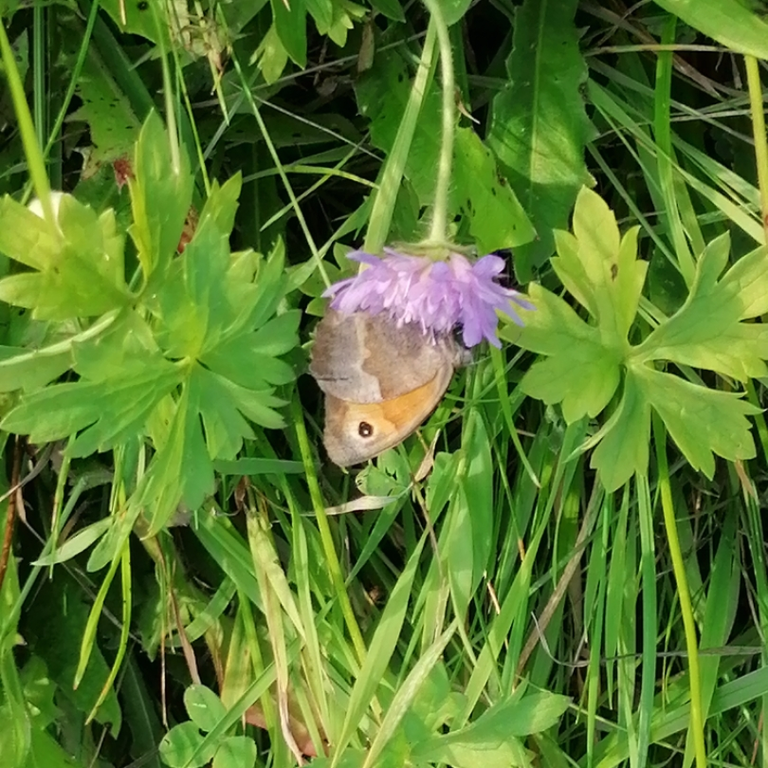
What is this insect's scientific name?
Maniola jurtina
